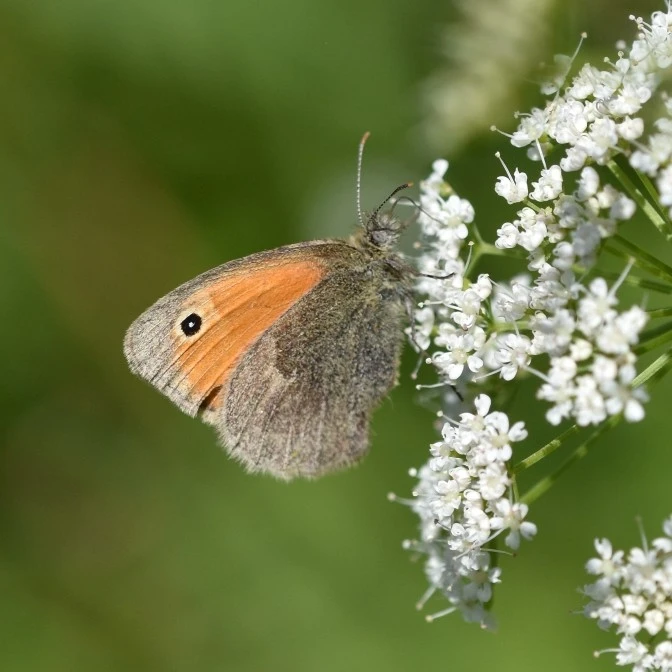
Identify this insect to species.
Coenonympha pamphilus
